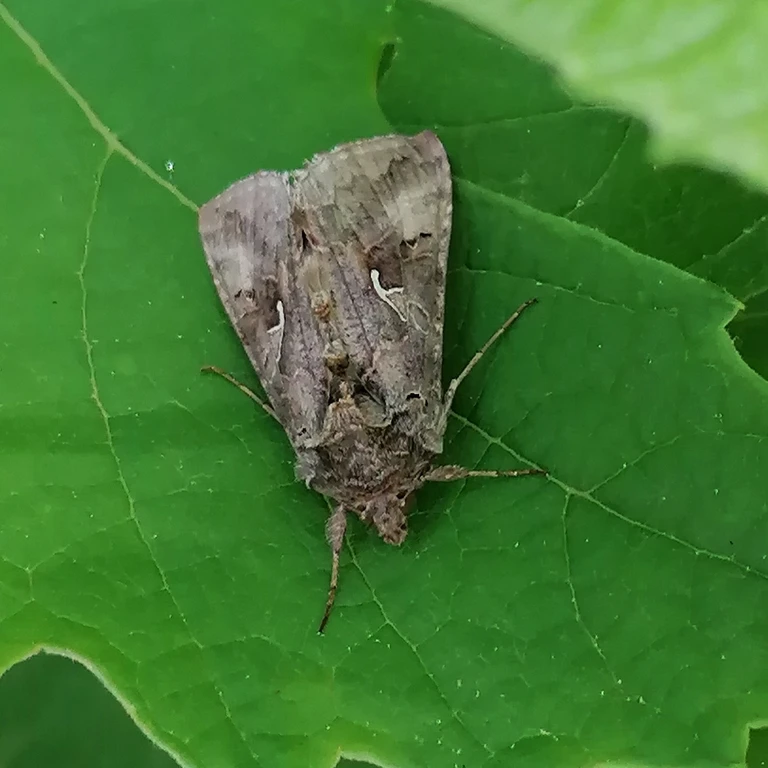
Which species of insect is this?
Autographa gamma
